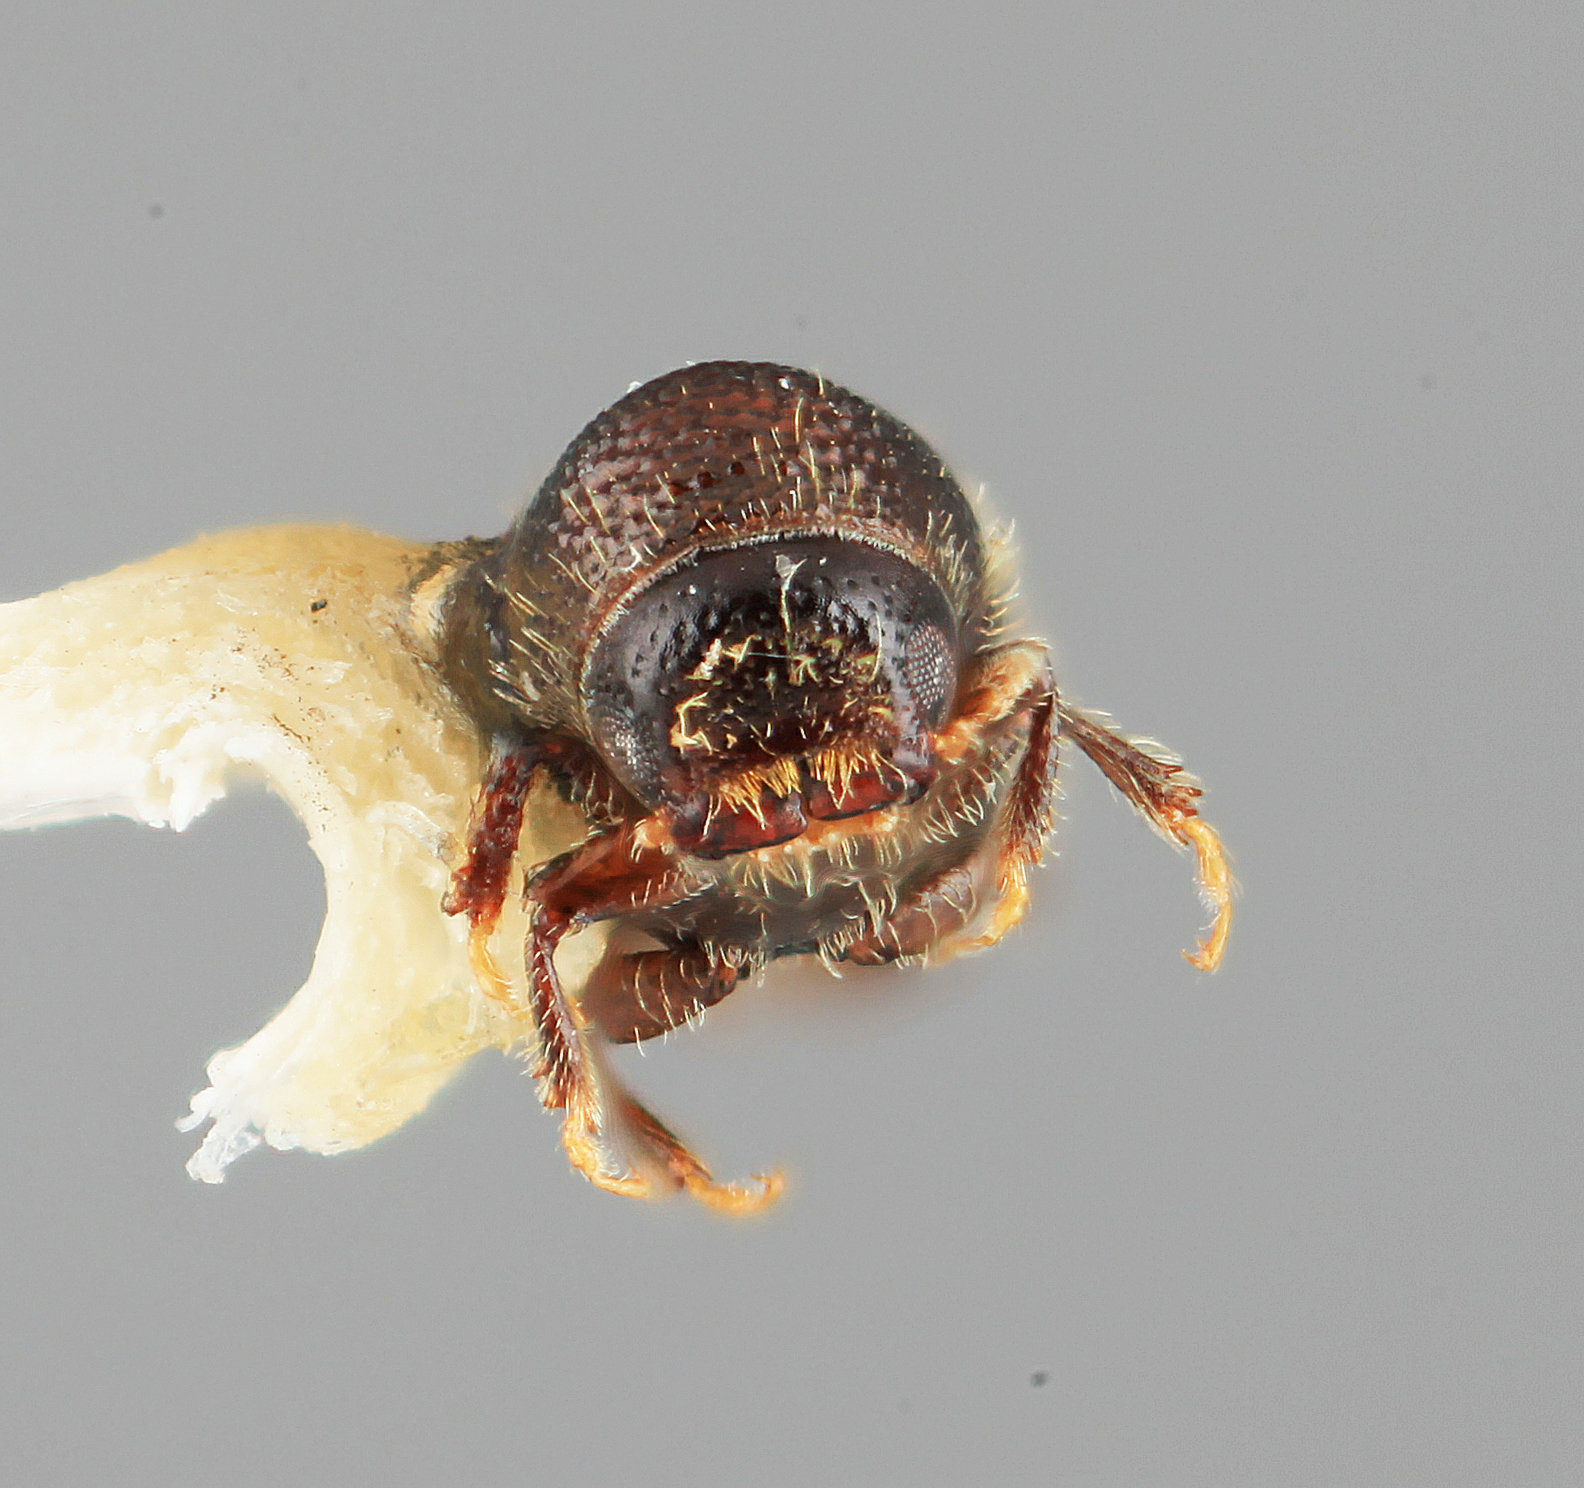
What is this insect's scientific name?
Pityophthorus arceuthobii
